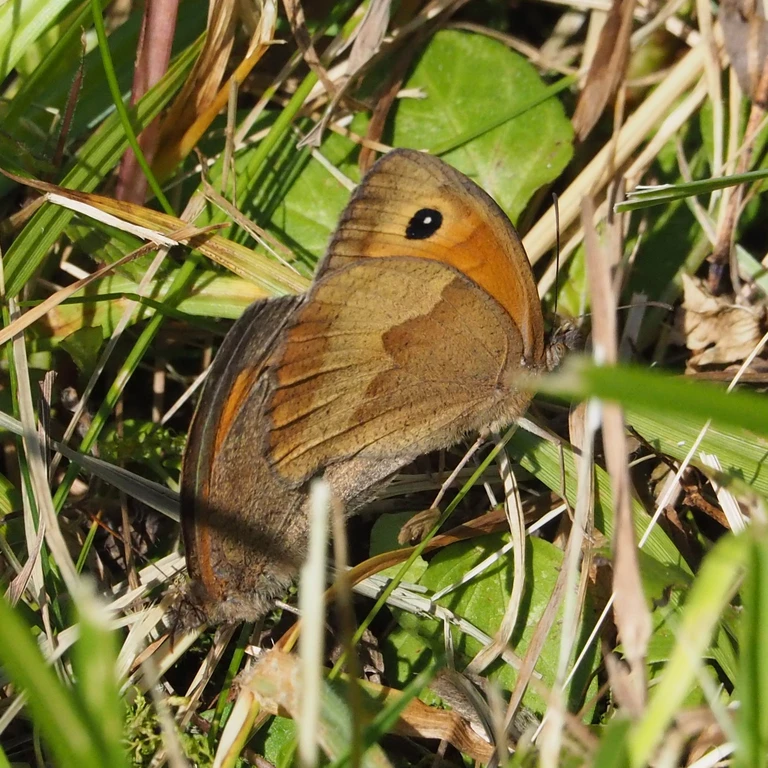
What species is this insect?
Maniola jurtina
